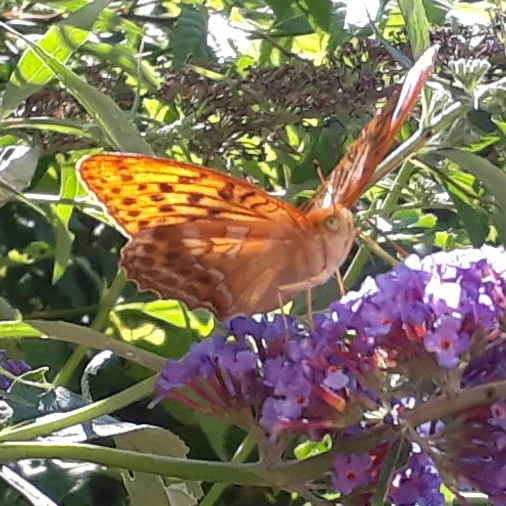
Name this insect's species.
Argynnis paphia
